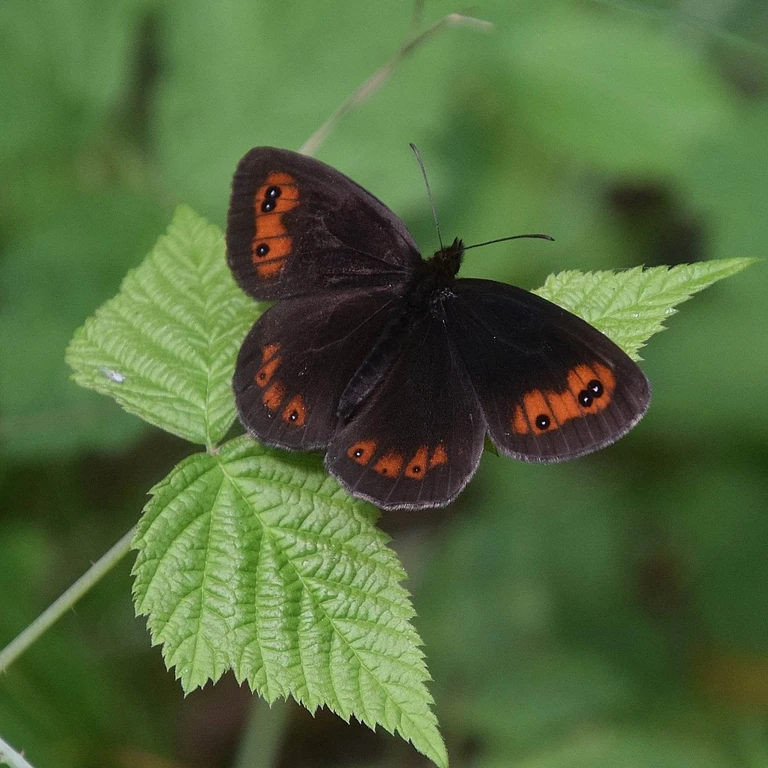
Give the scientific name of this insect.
Erebia aethiops
